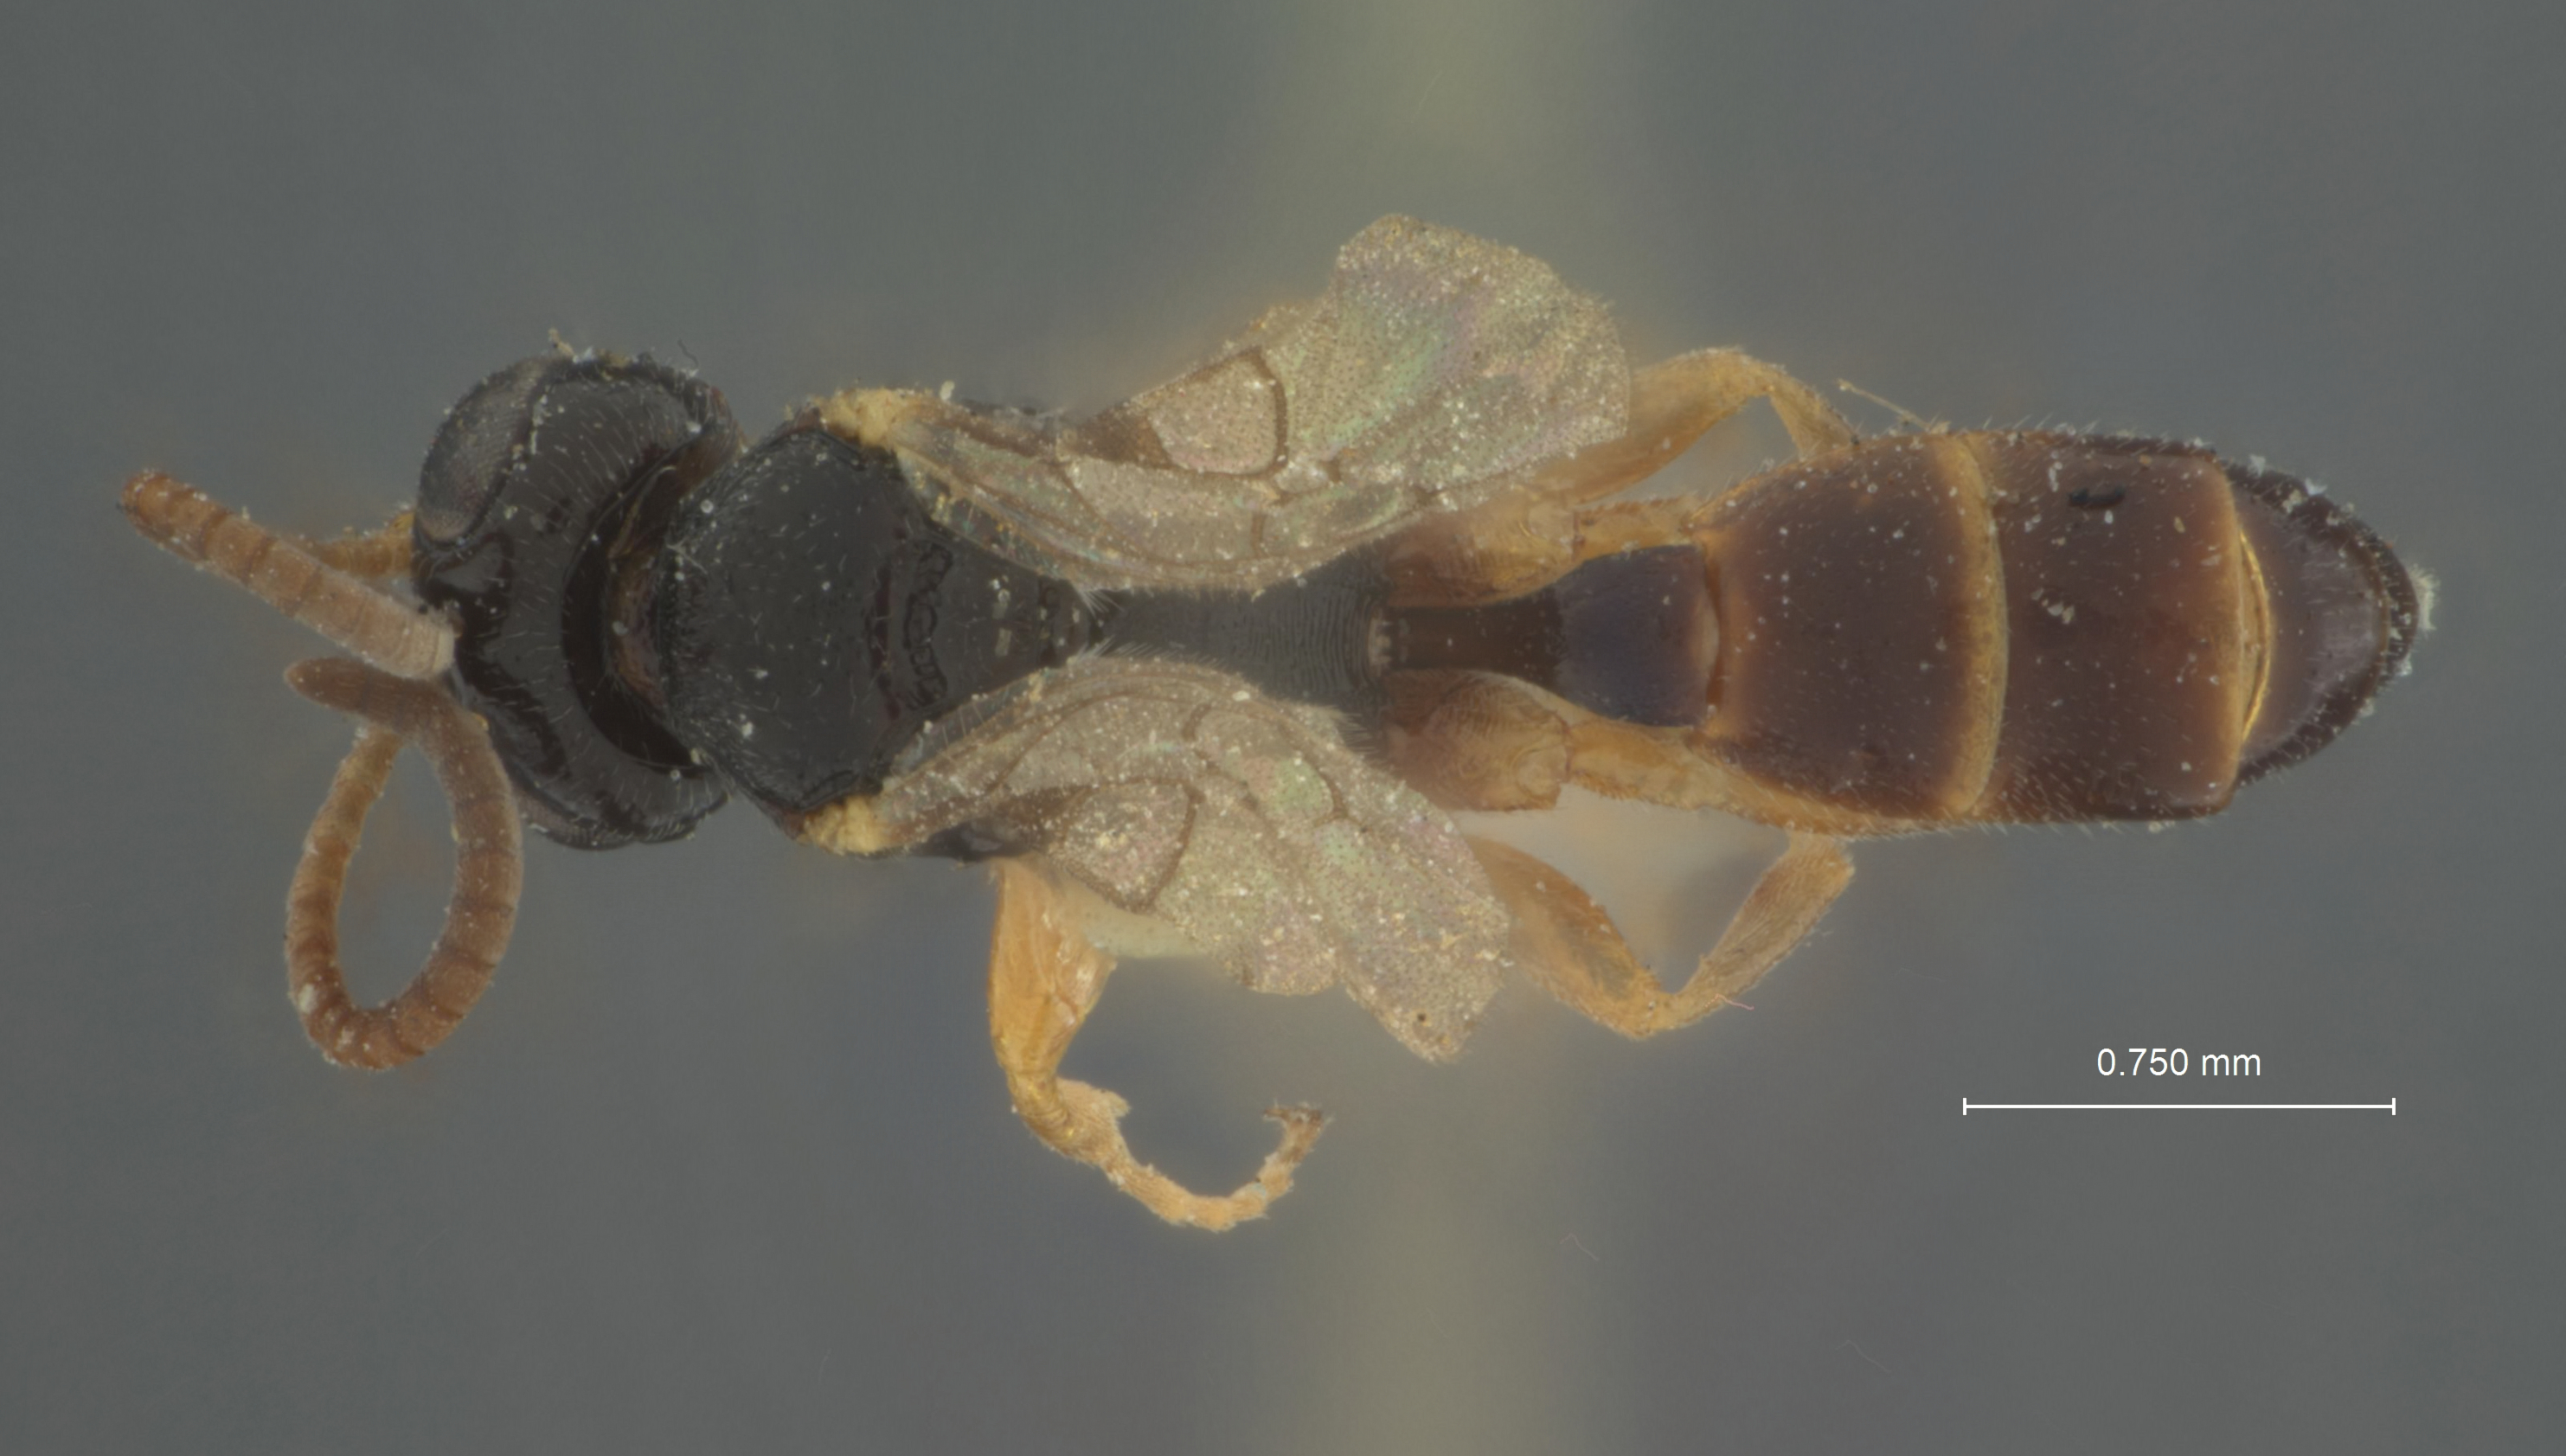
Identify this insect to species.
Paheogenes hemiteloides
